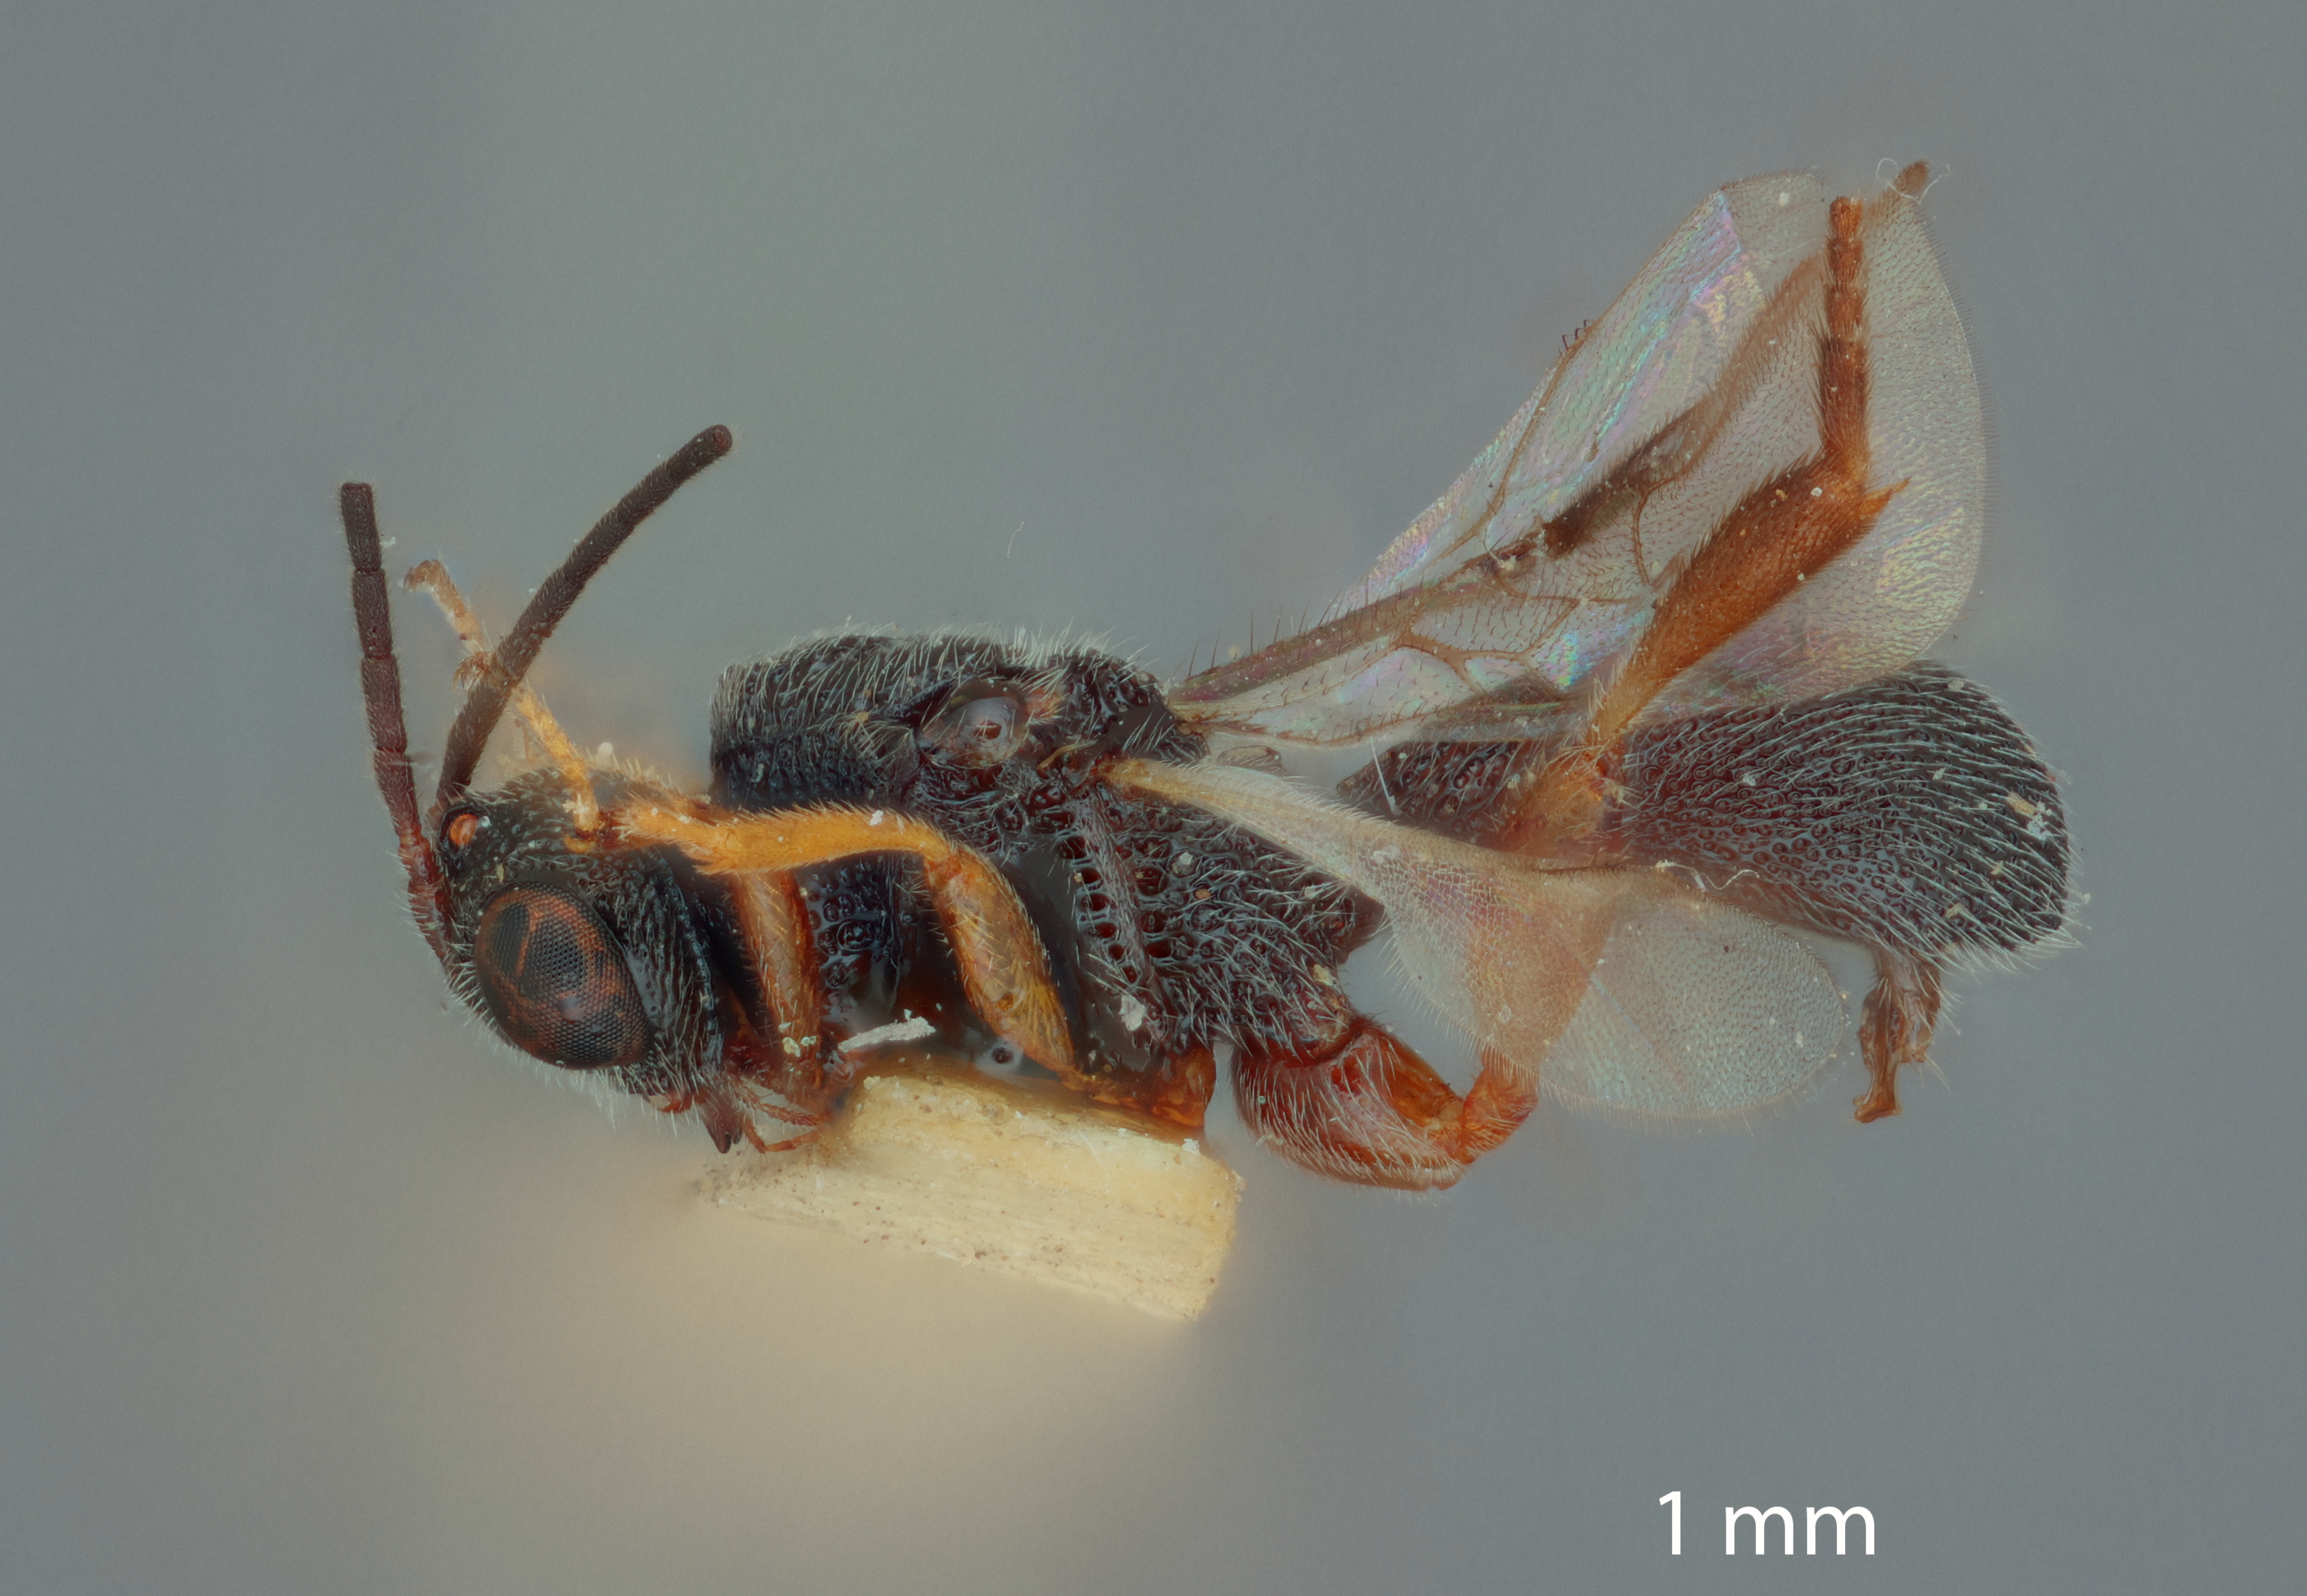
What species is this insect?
Urosigalphus paraguayensis
